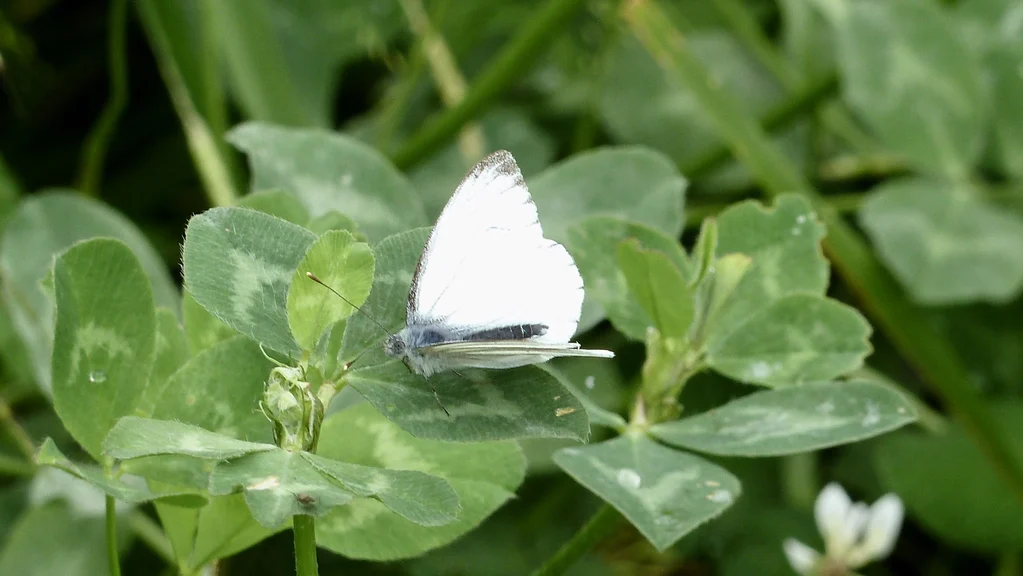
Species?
Pieris napi
